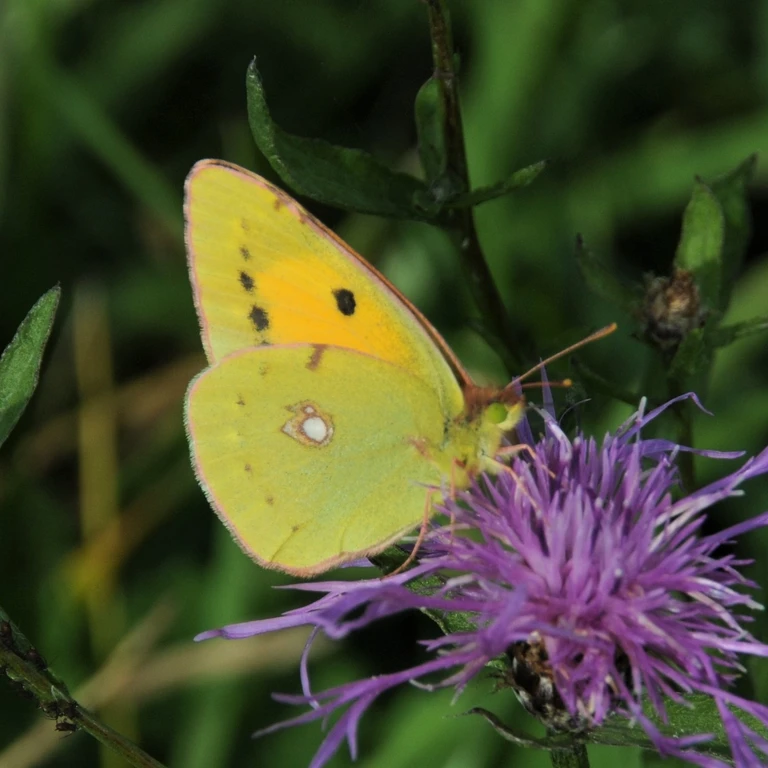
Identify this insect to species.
Colias croceus
